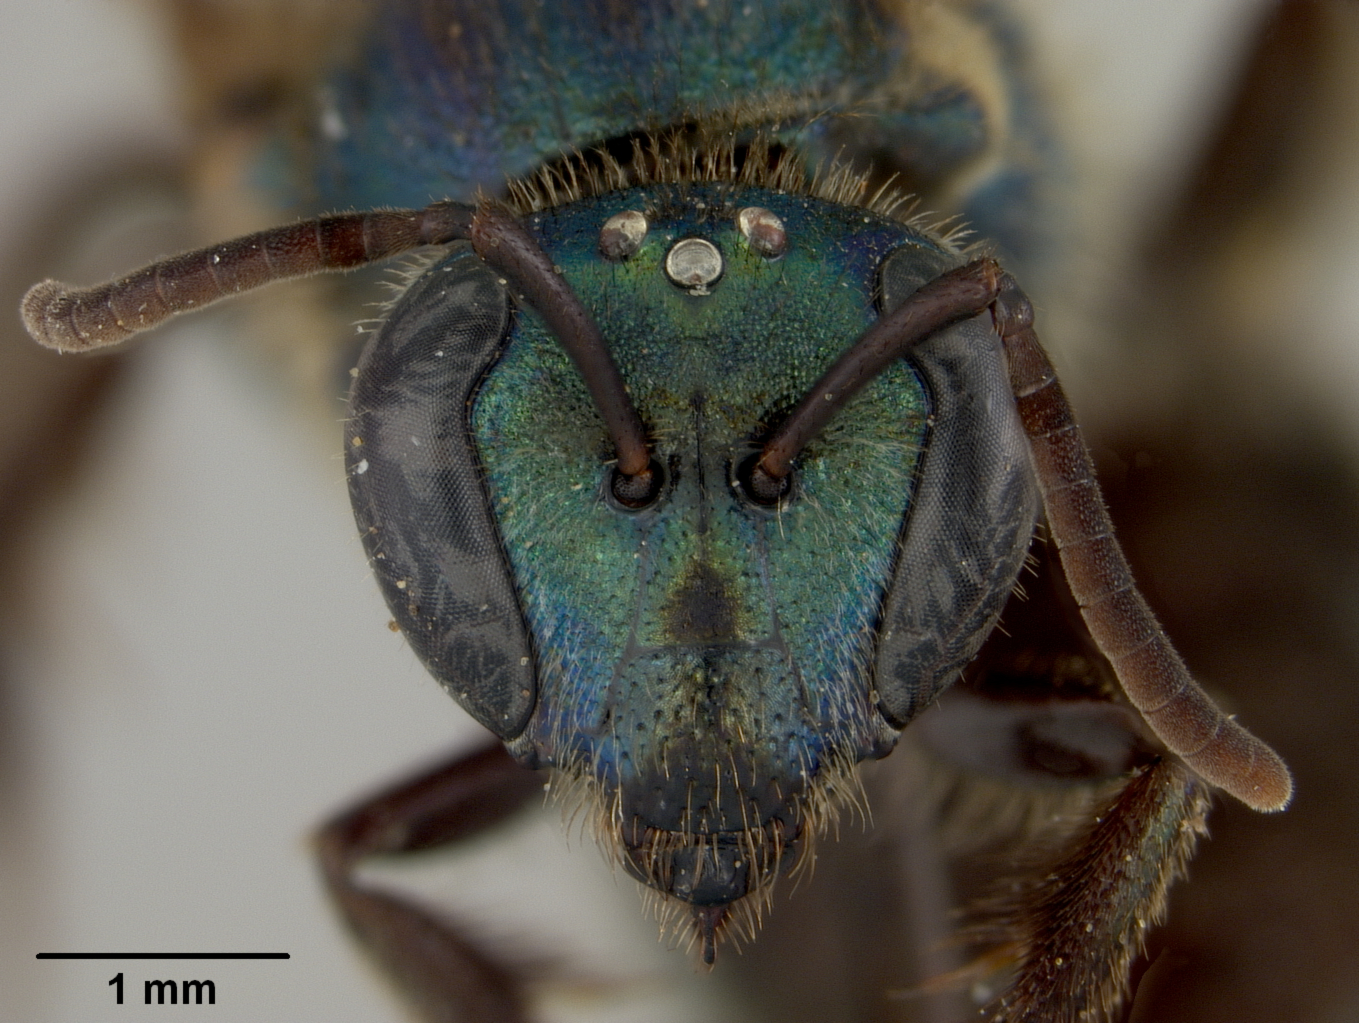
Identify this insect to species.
Augochlora zamoranica
